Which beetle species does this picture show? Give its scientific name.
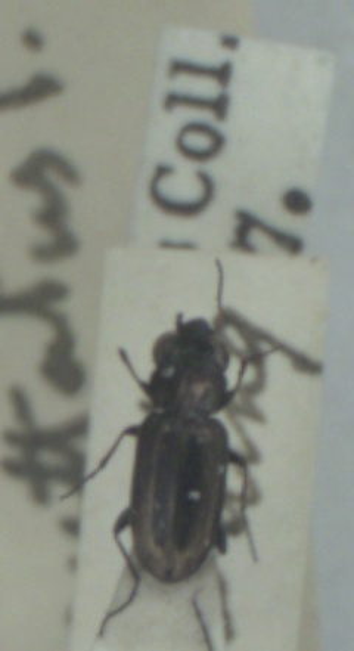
Notiophilus substriatus
